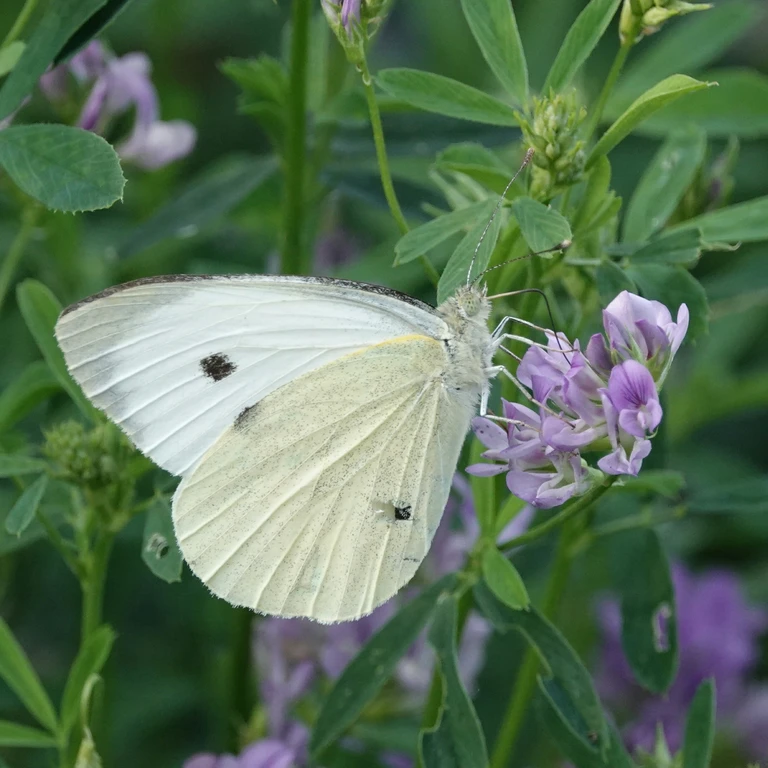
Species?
Pieris brassicae
